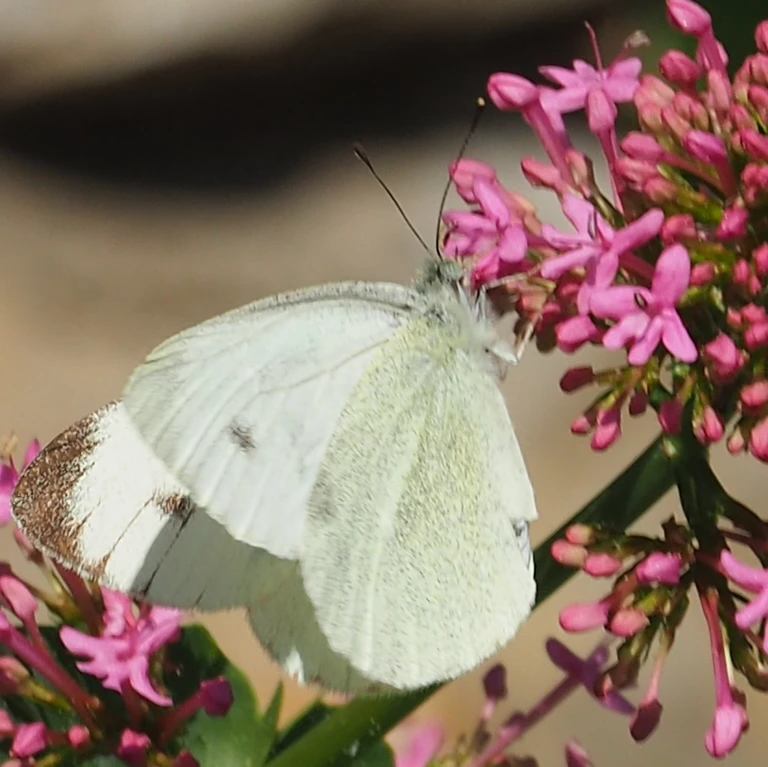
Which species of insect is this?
Pieris mannii
